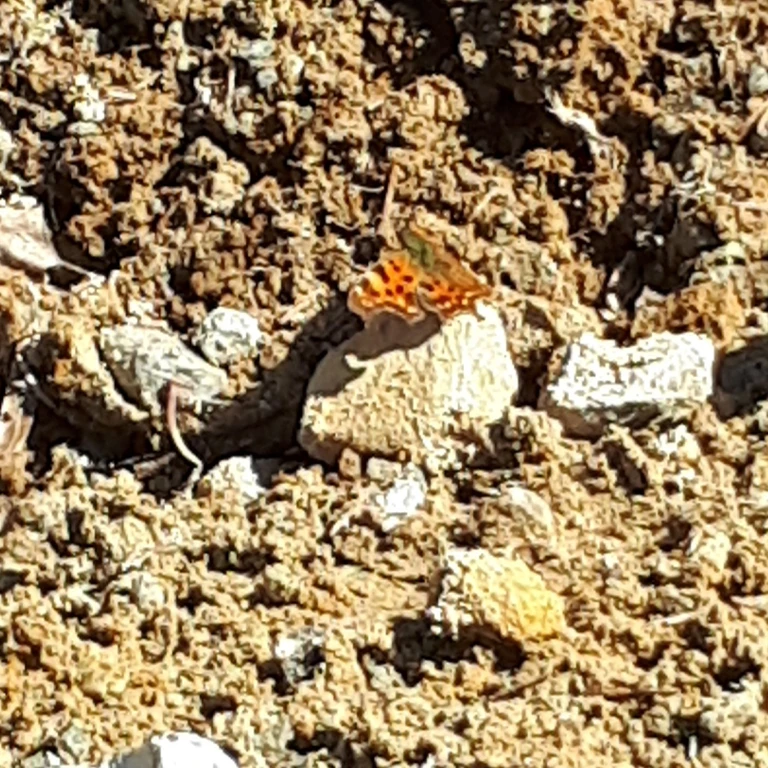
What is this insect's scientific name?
Polygonia c-album
